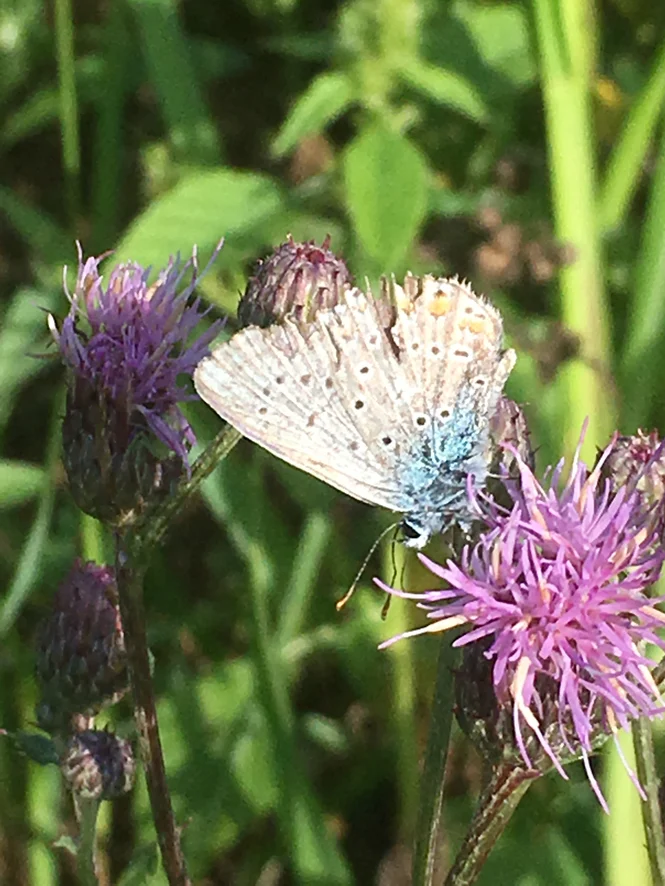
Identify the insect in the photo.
Polyommatus icarus
